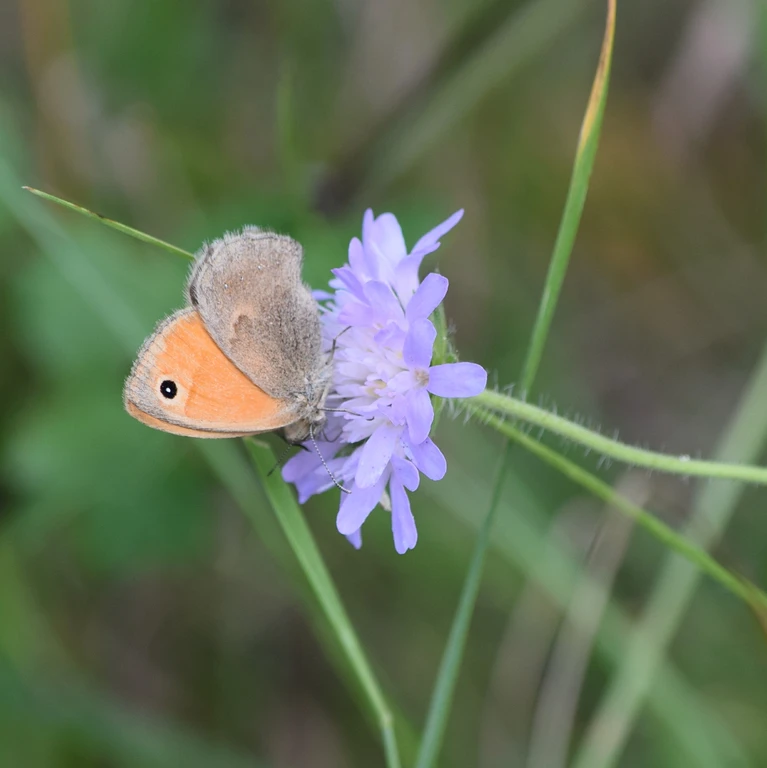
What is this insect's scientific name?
Coenonympha pamphilus
